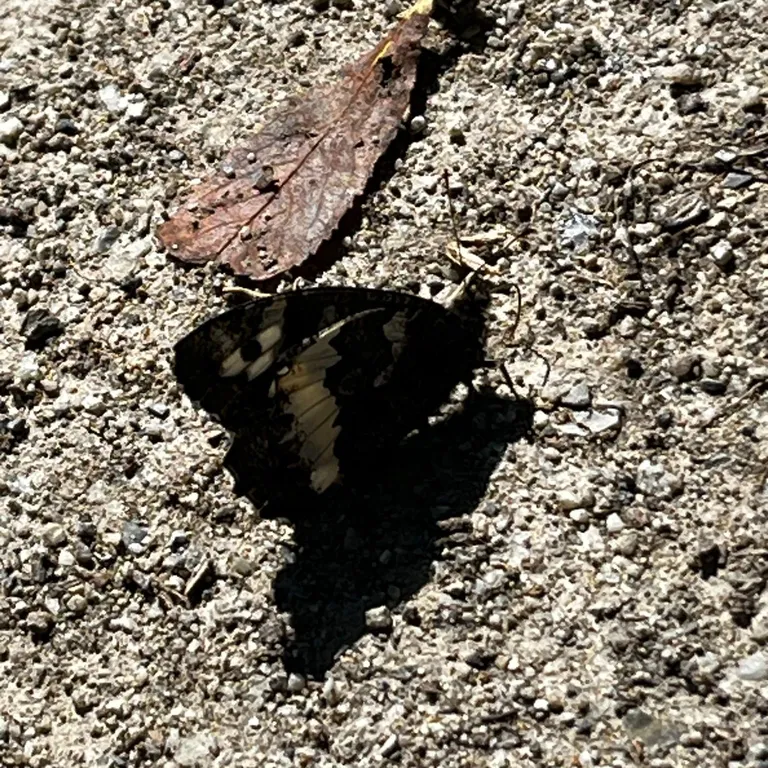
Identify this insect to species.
Brintesia circe
